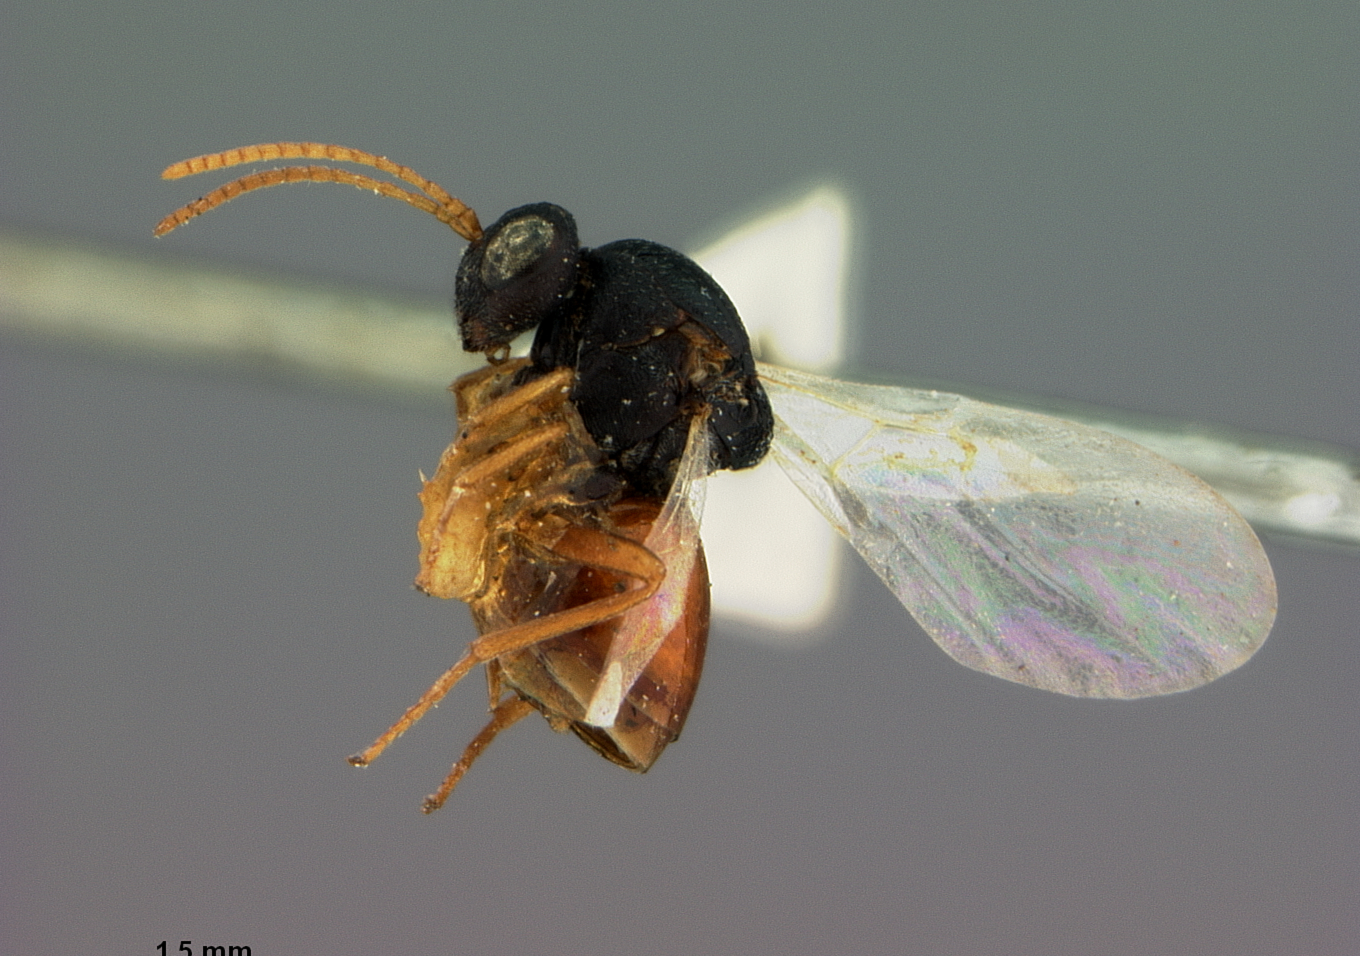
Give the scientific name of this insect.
Cynips quercus
